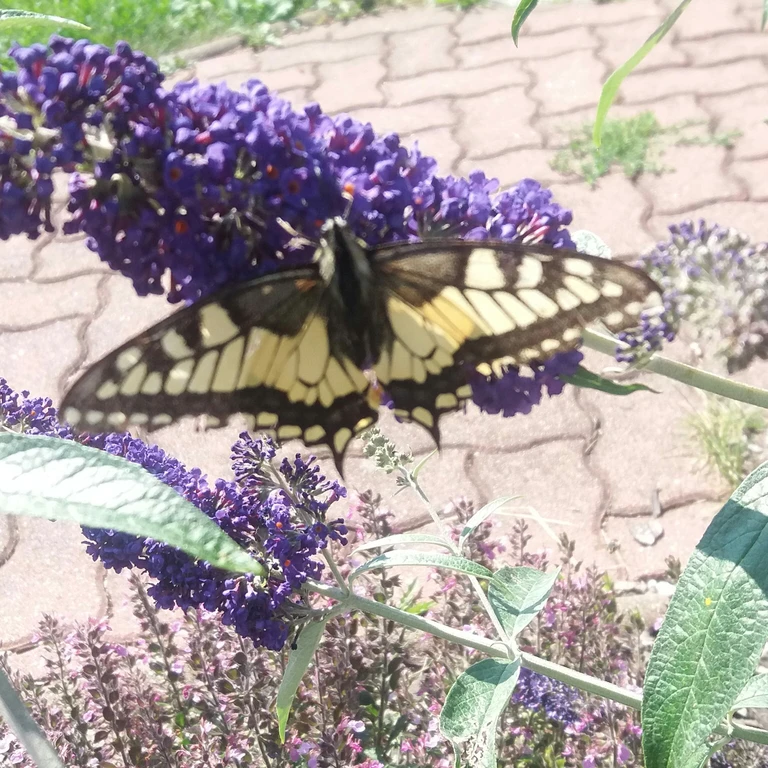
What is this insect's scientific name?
Papilio machaon
